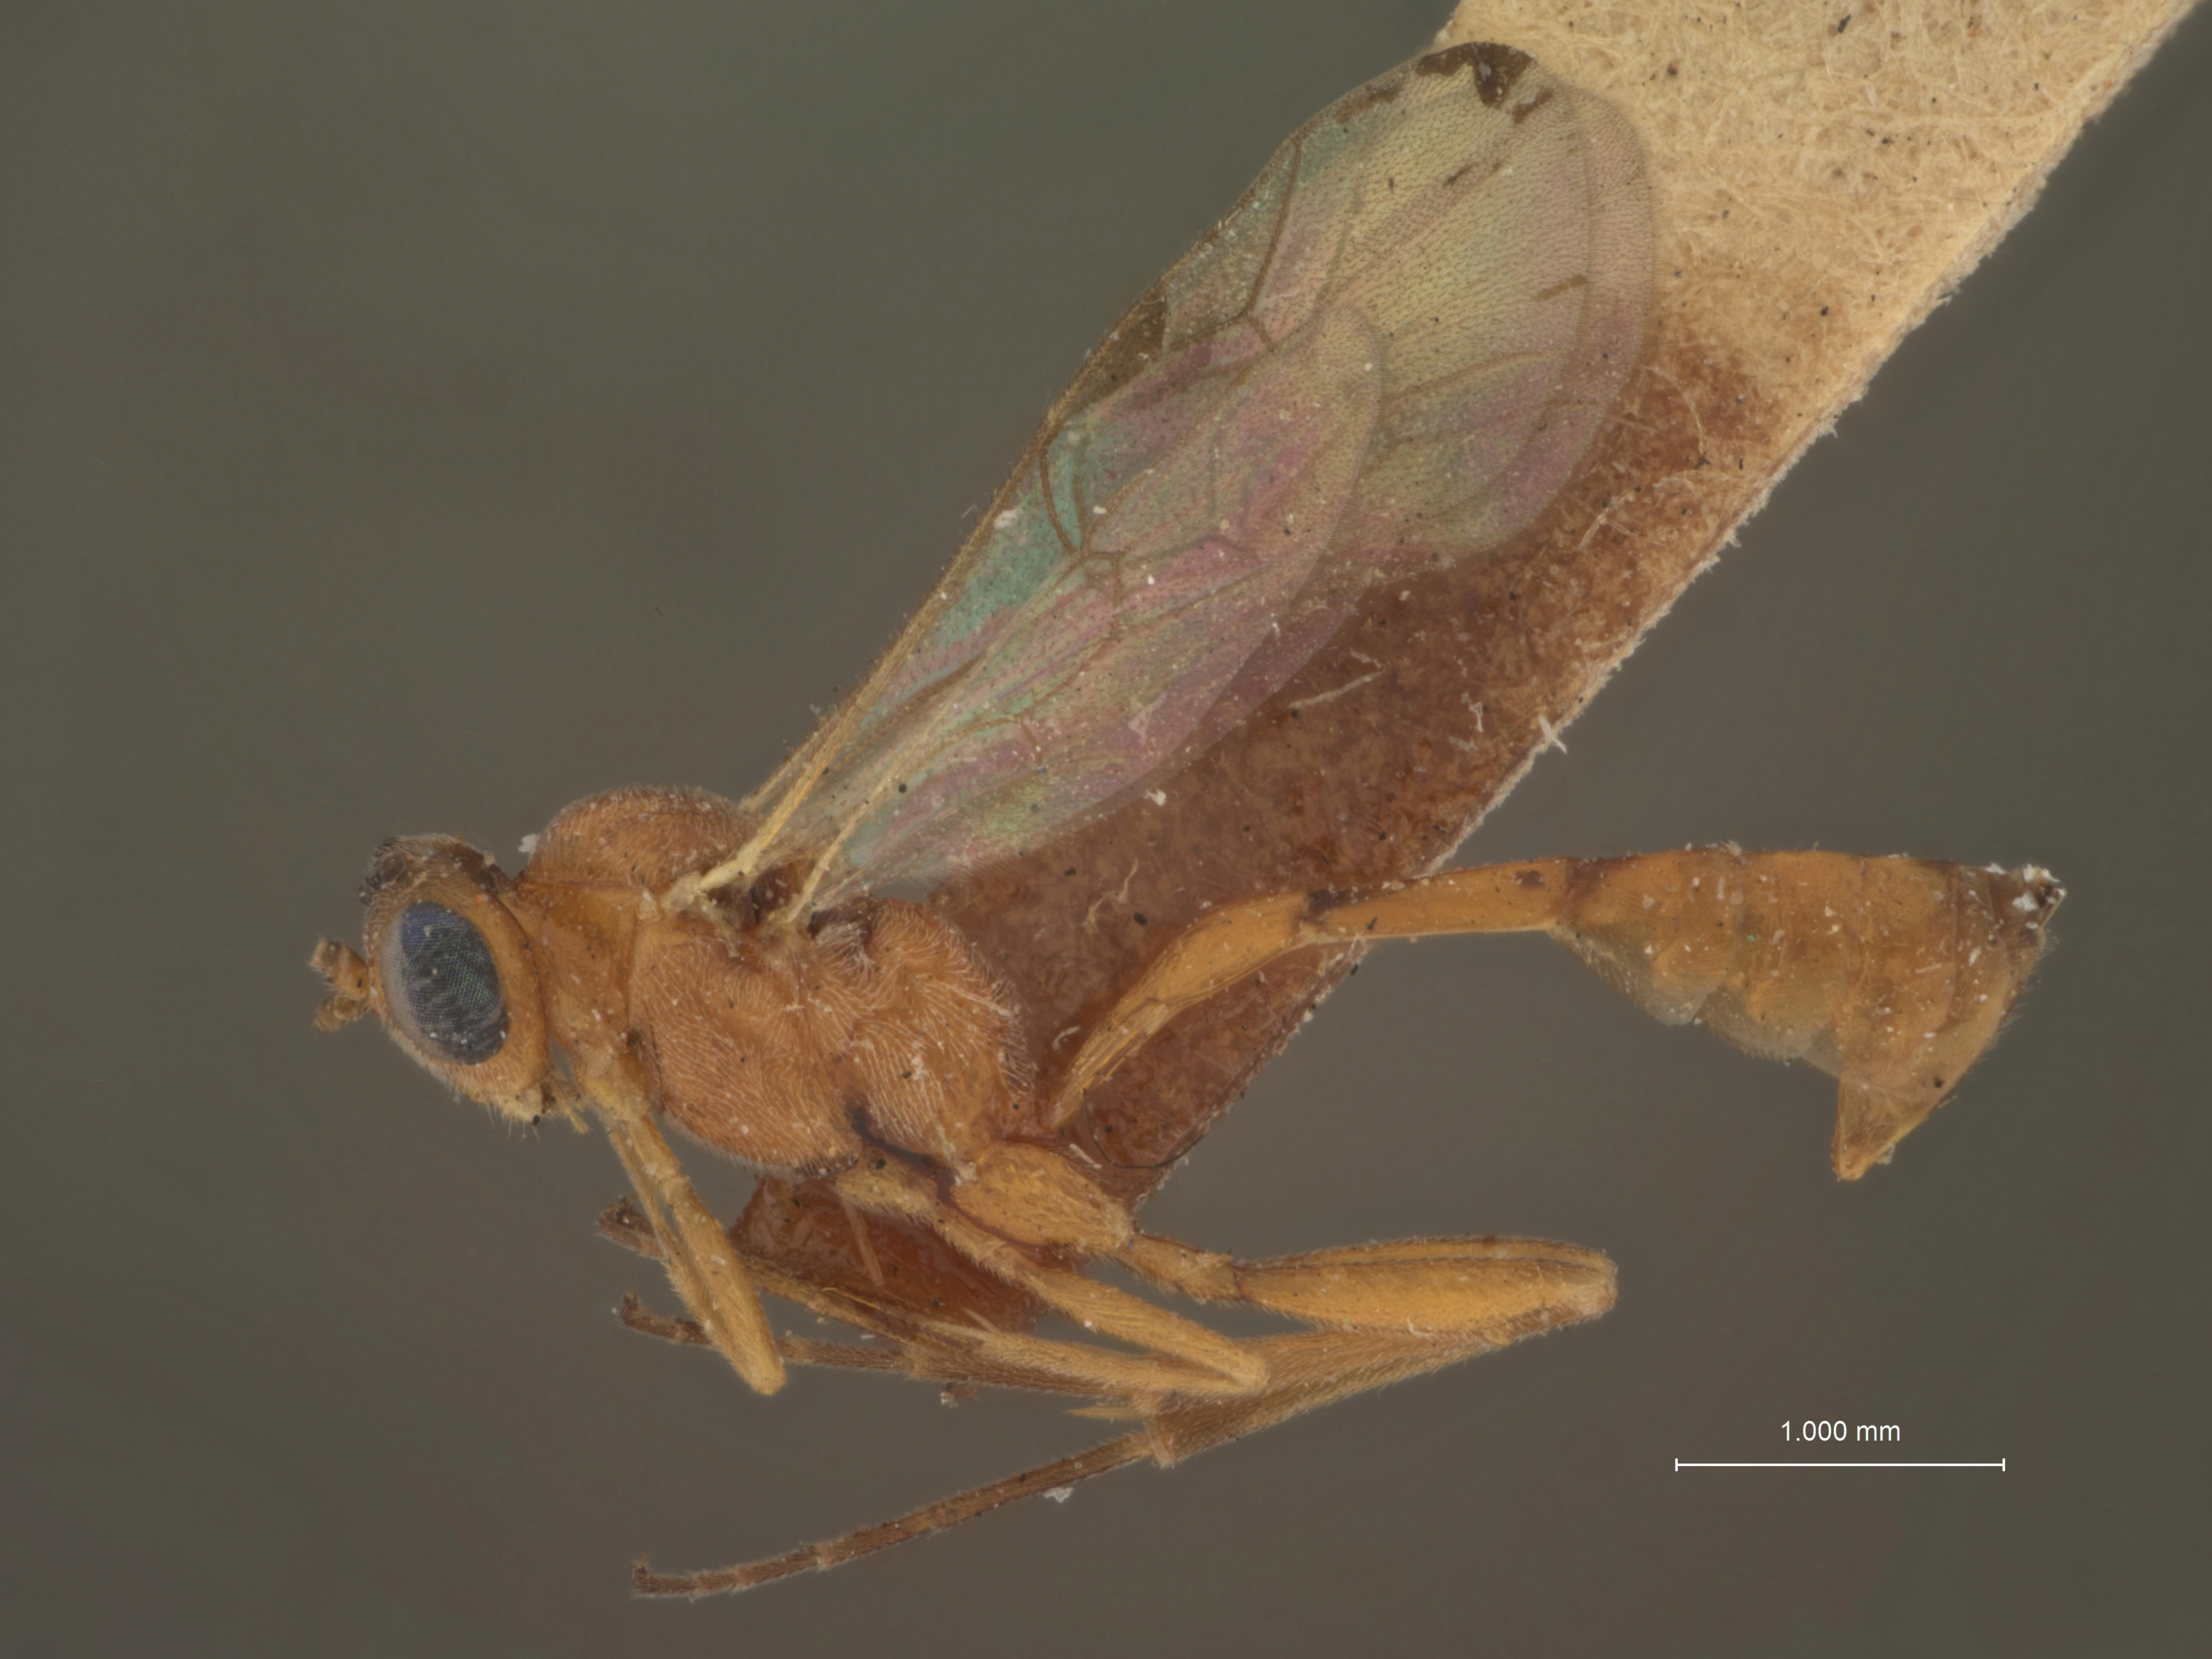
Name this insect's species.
Pristomerus melleus
